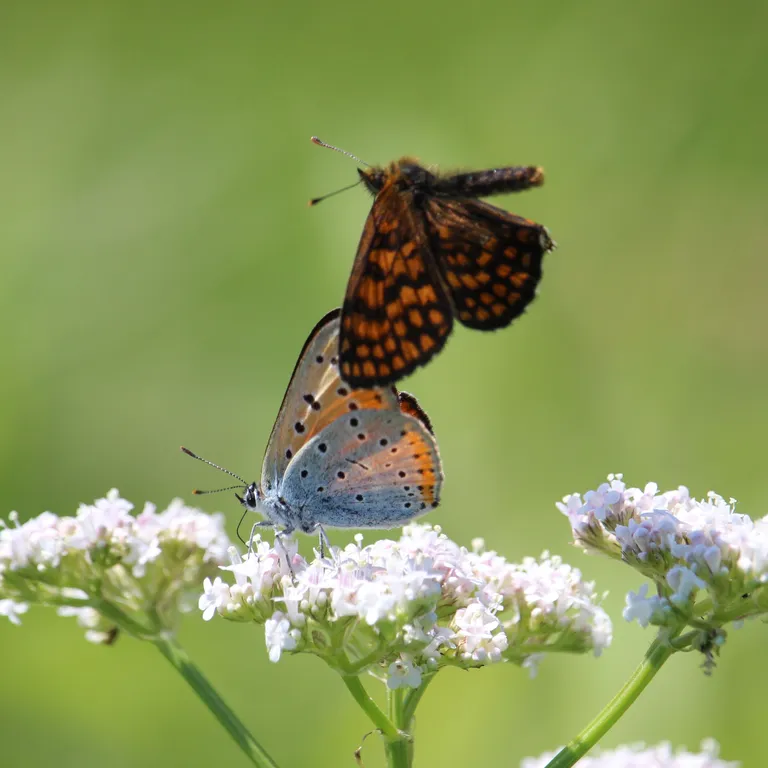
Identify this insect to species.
Lycaena dispar
